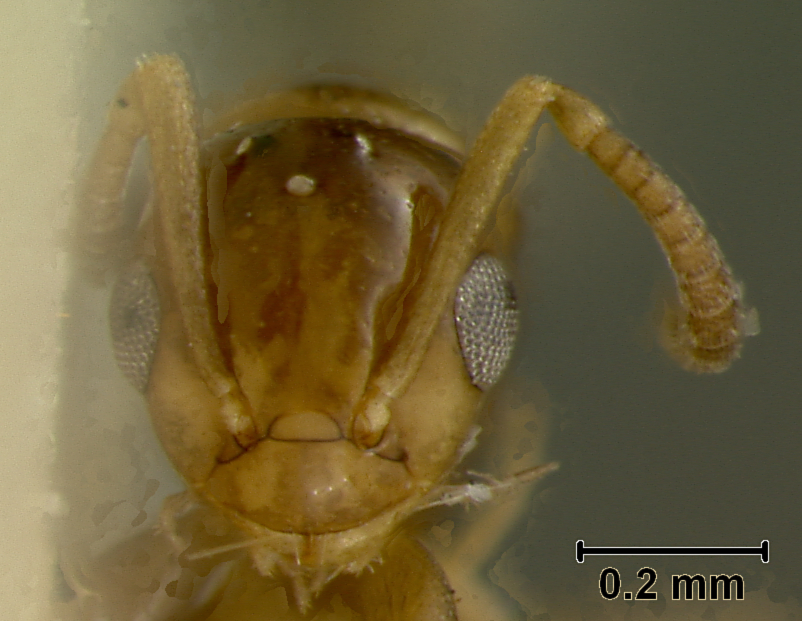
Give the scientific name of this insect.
Acantholepis foreli
